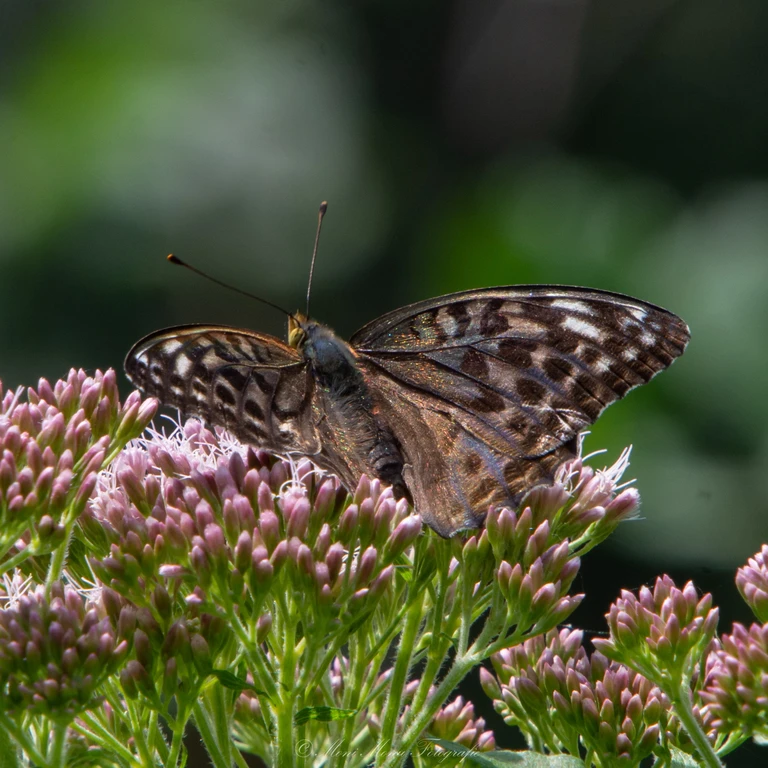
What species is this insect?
Argynnis paphia
